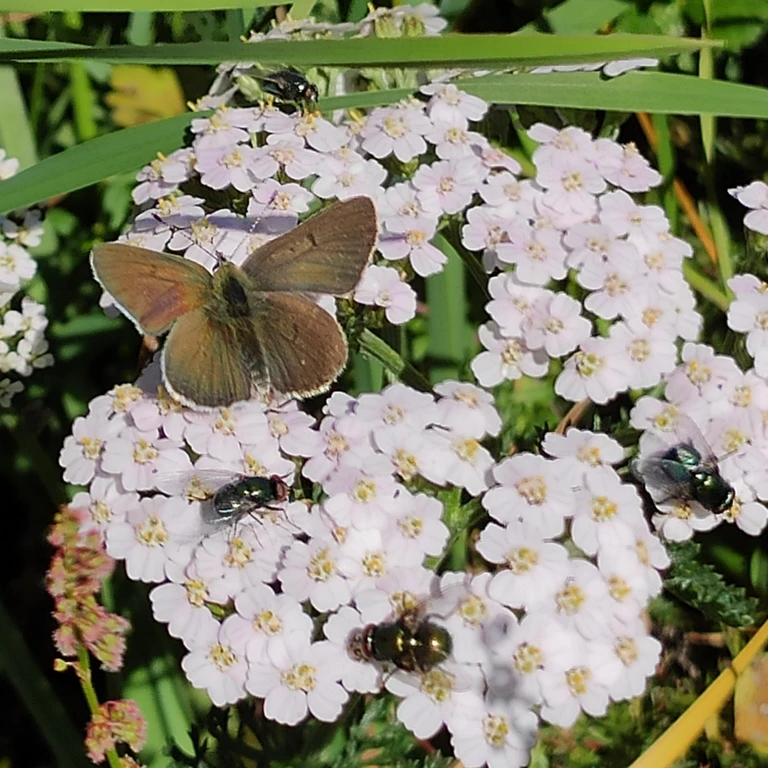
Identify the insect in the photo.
Lycaena tityrus (also Loweia tityrus)
